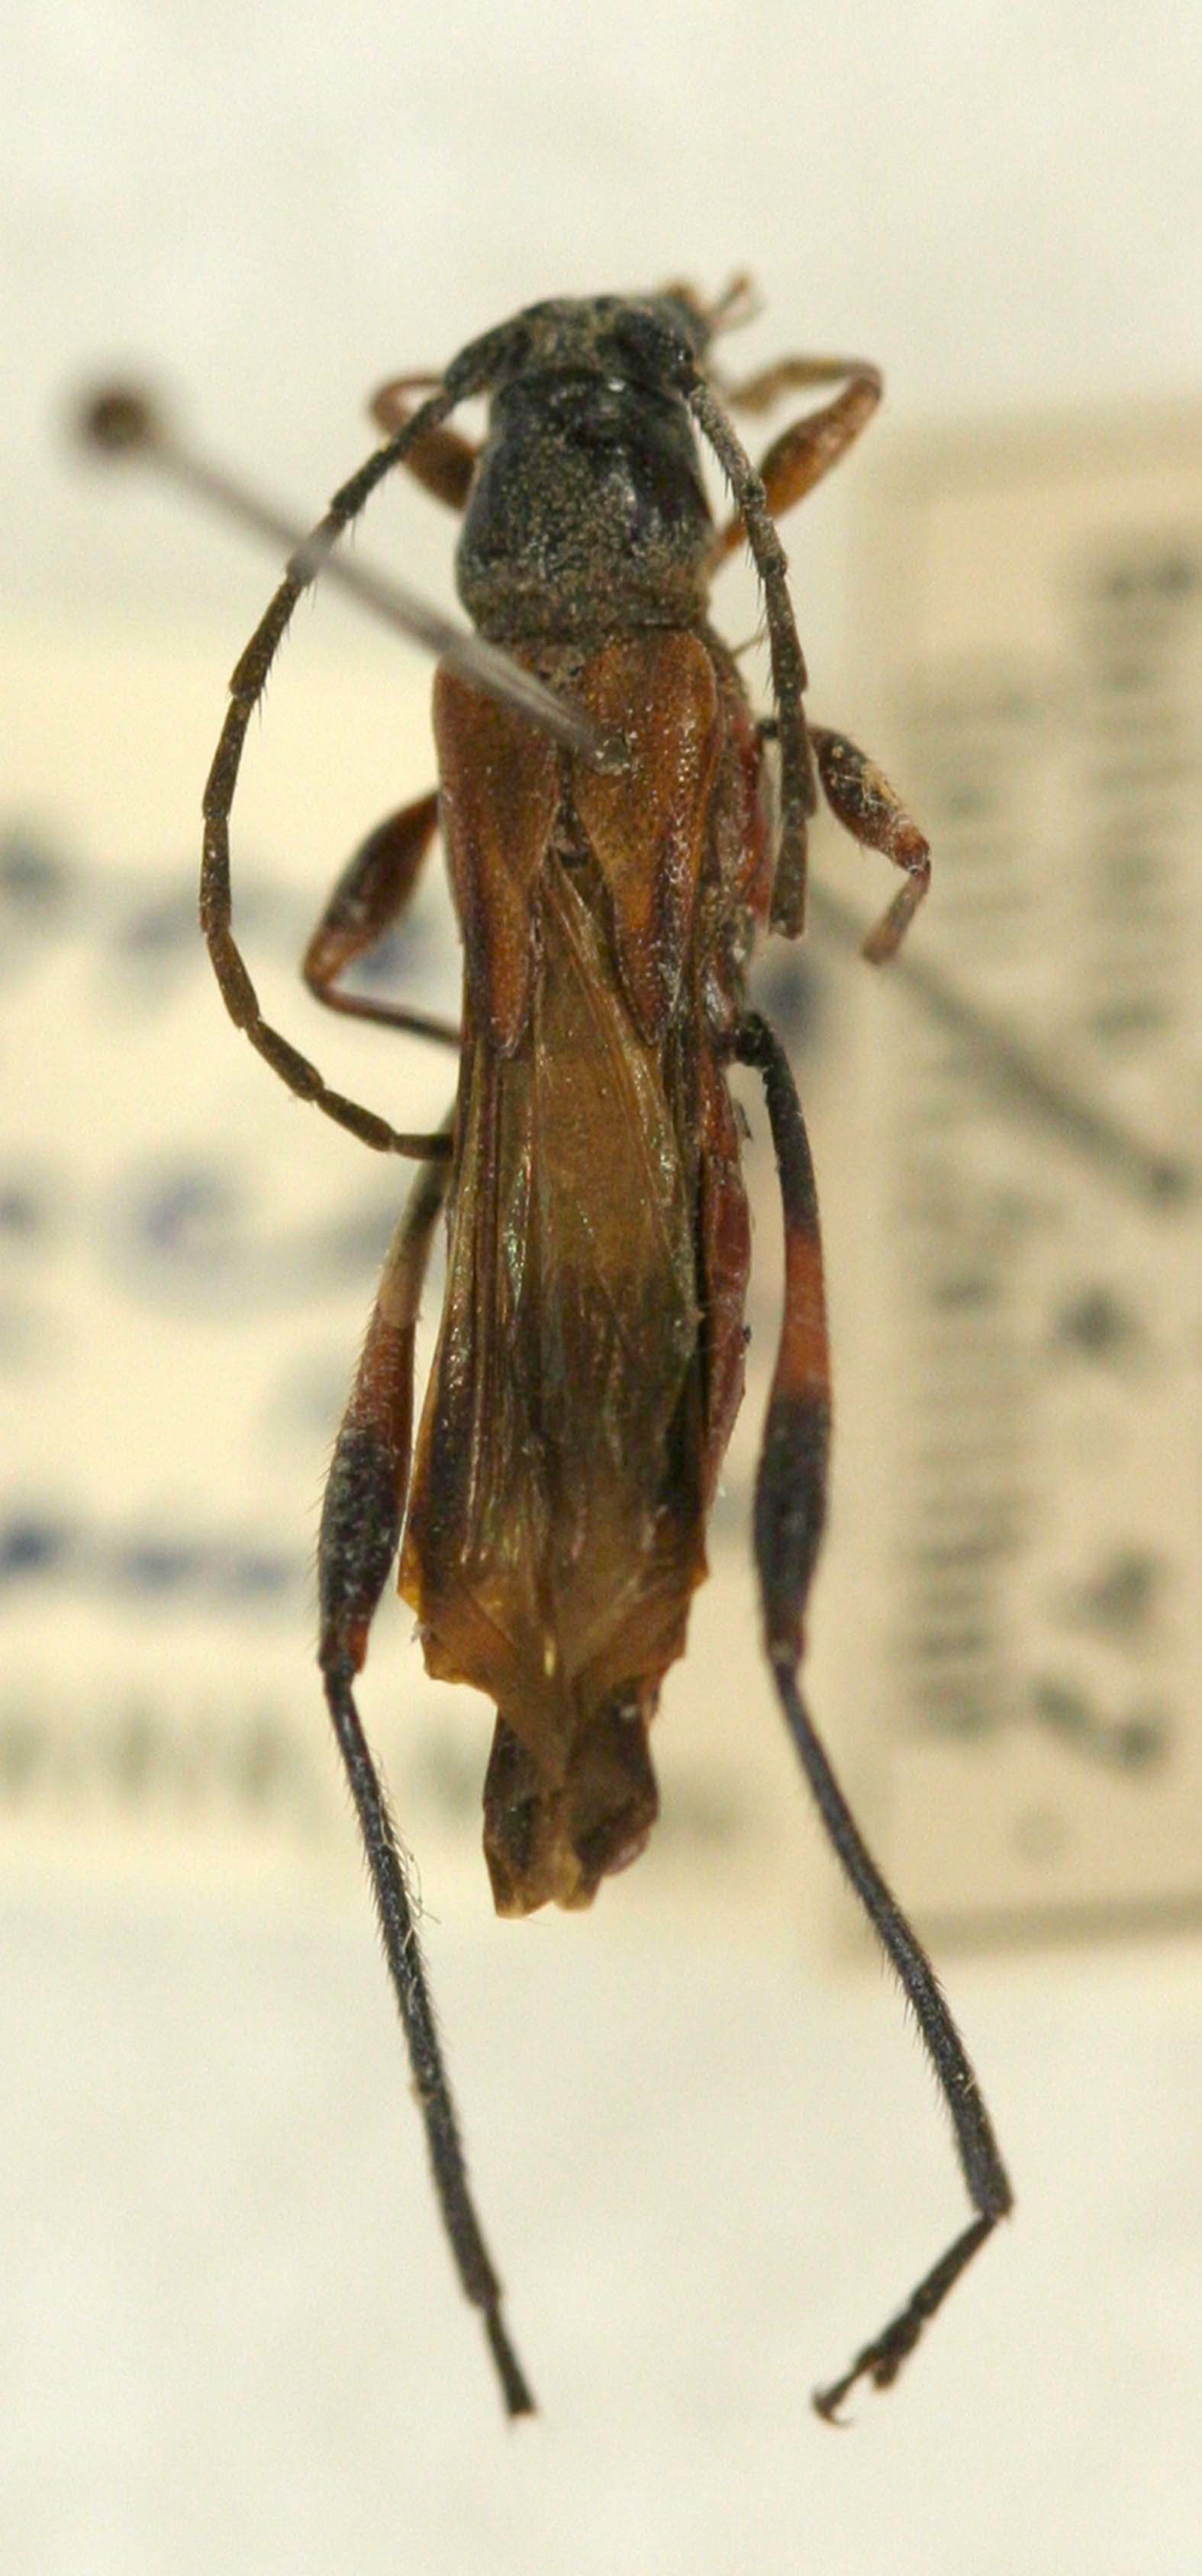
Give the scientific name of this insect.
Acorethra zischkai
